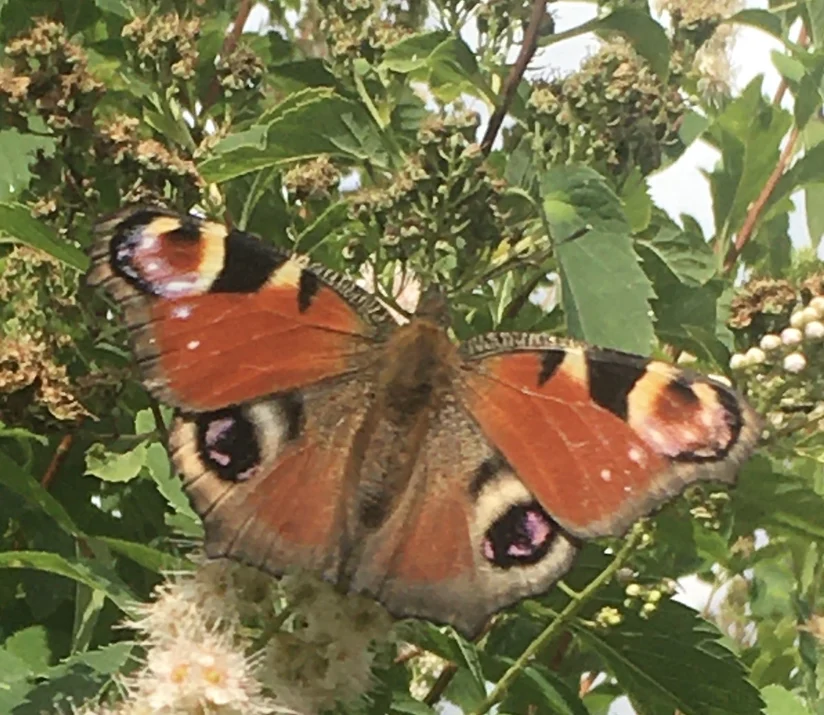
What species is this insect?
Aglais io
